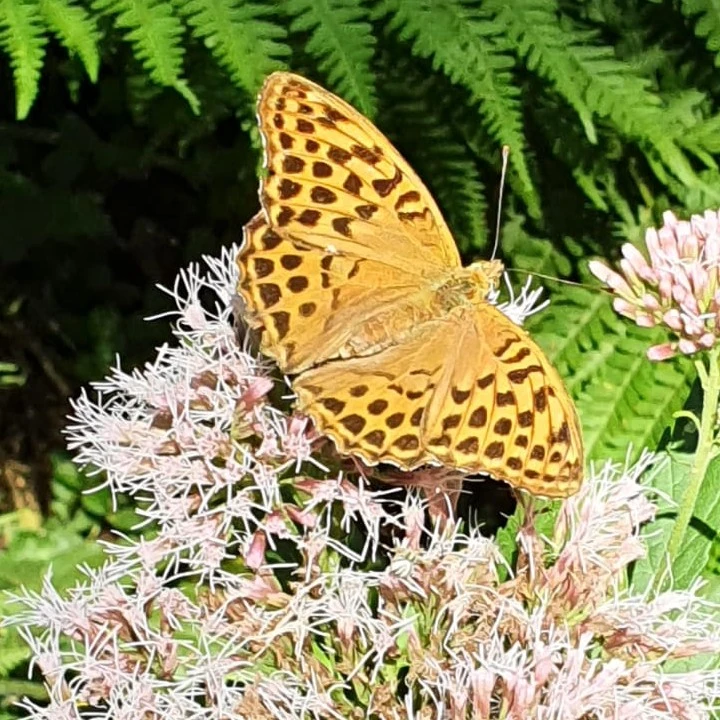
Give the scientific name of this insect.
Argynnis paphia
